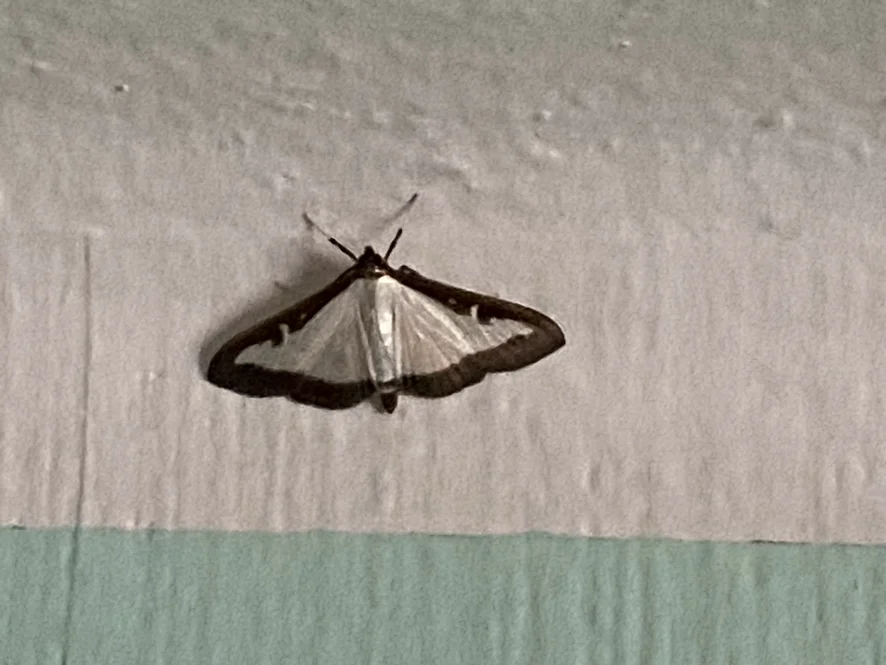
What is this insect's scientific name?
Cydalima perspectalis
